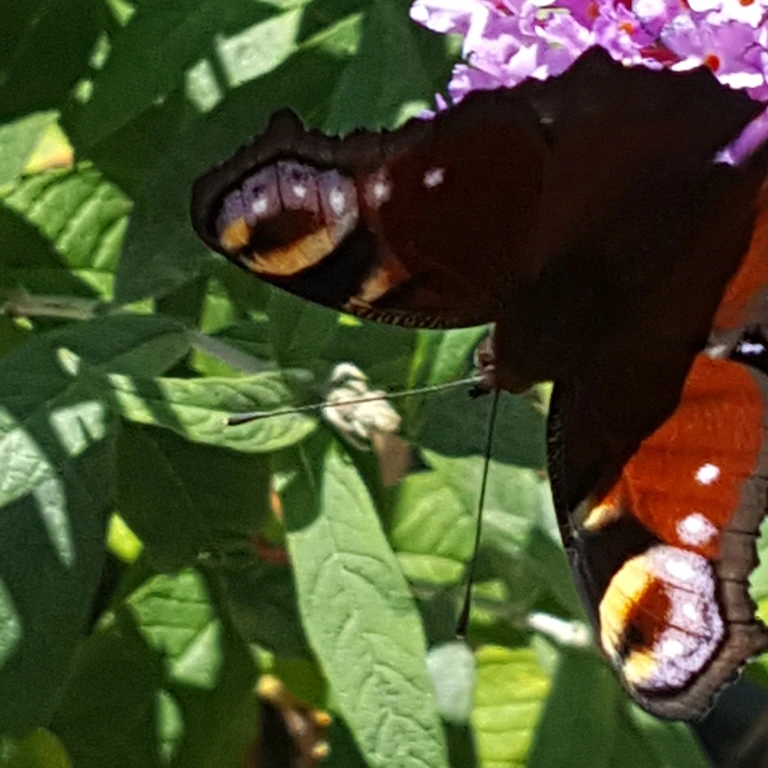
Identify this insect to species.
Aglais io
